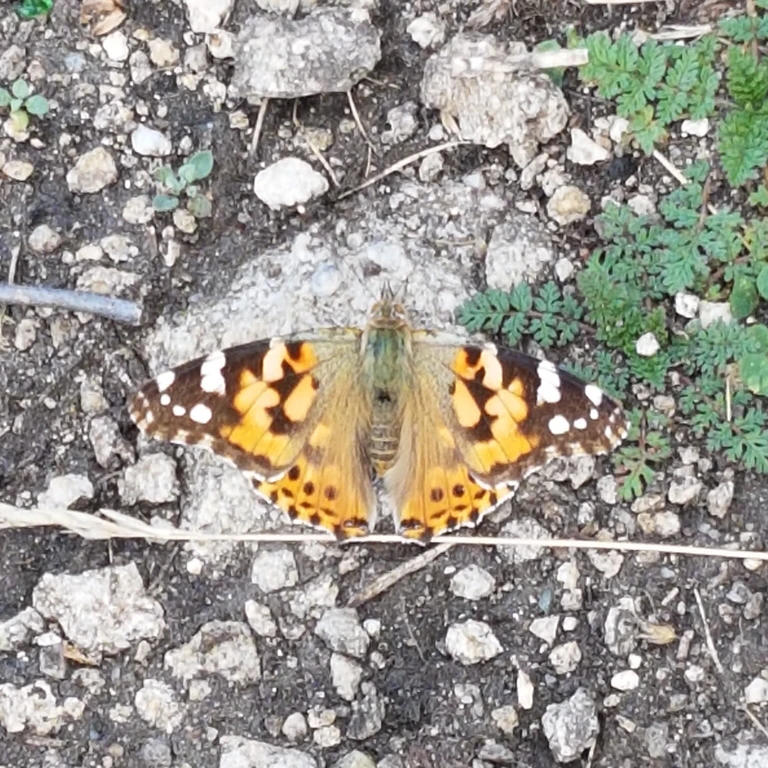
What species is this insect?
Vanessa cardui
